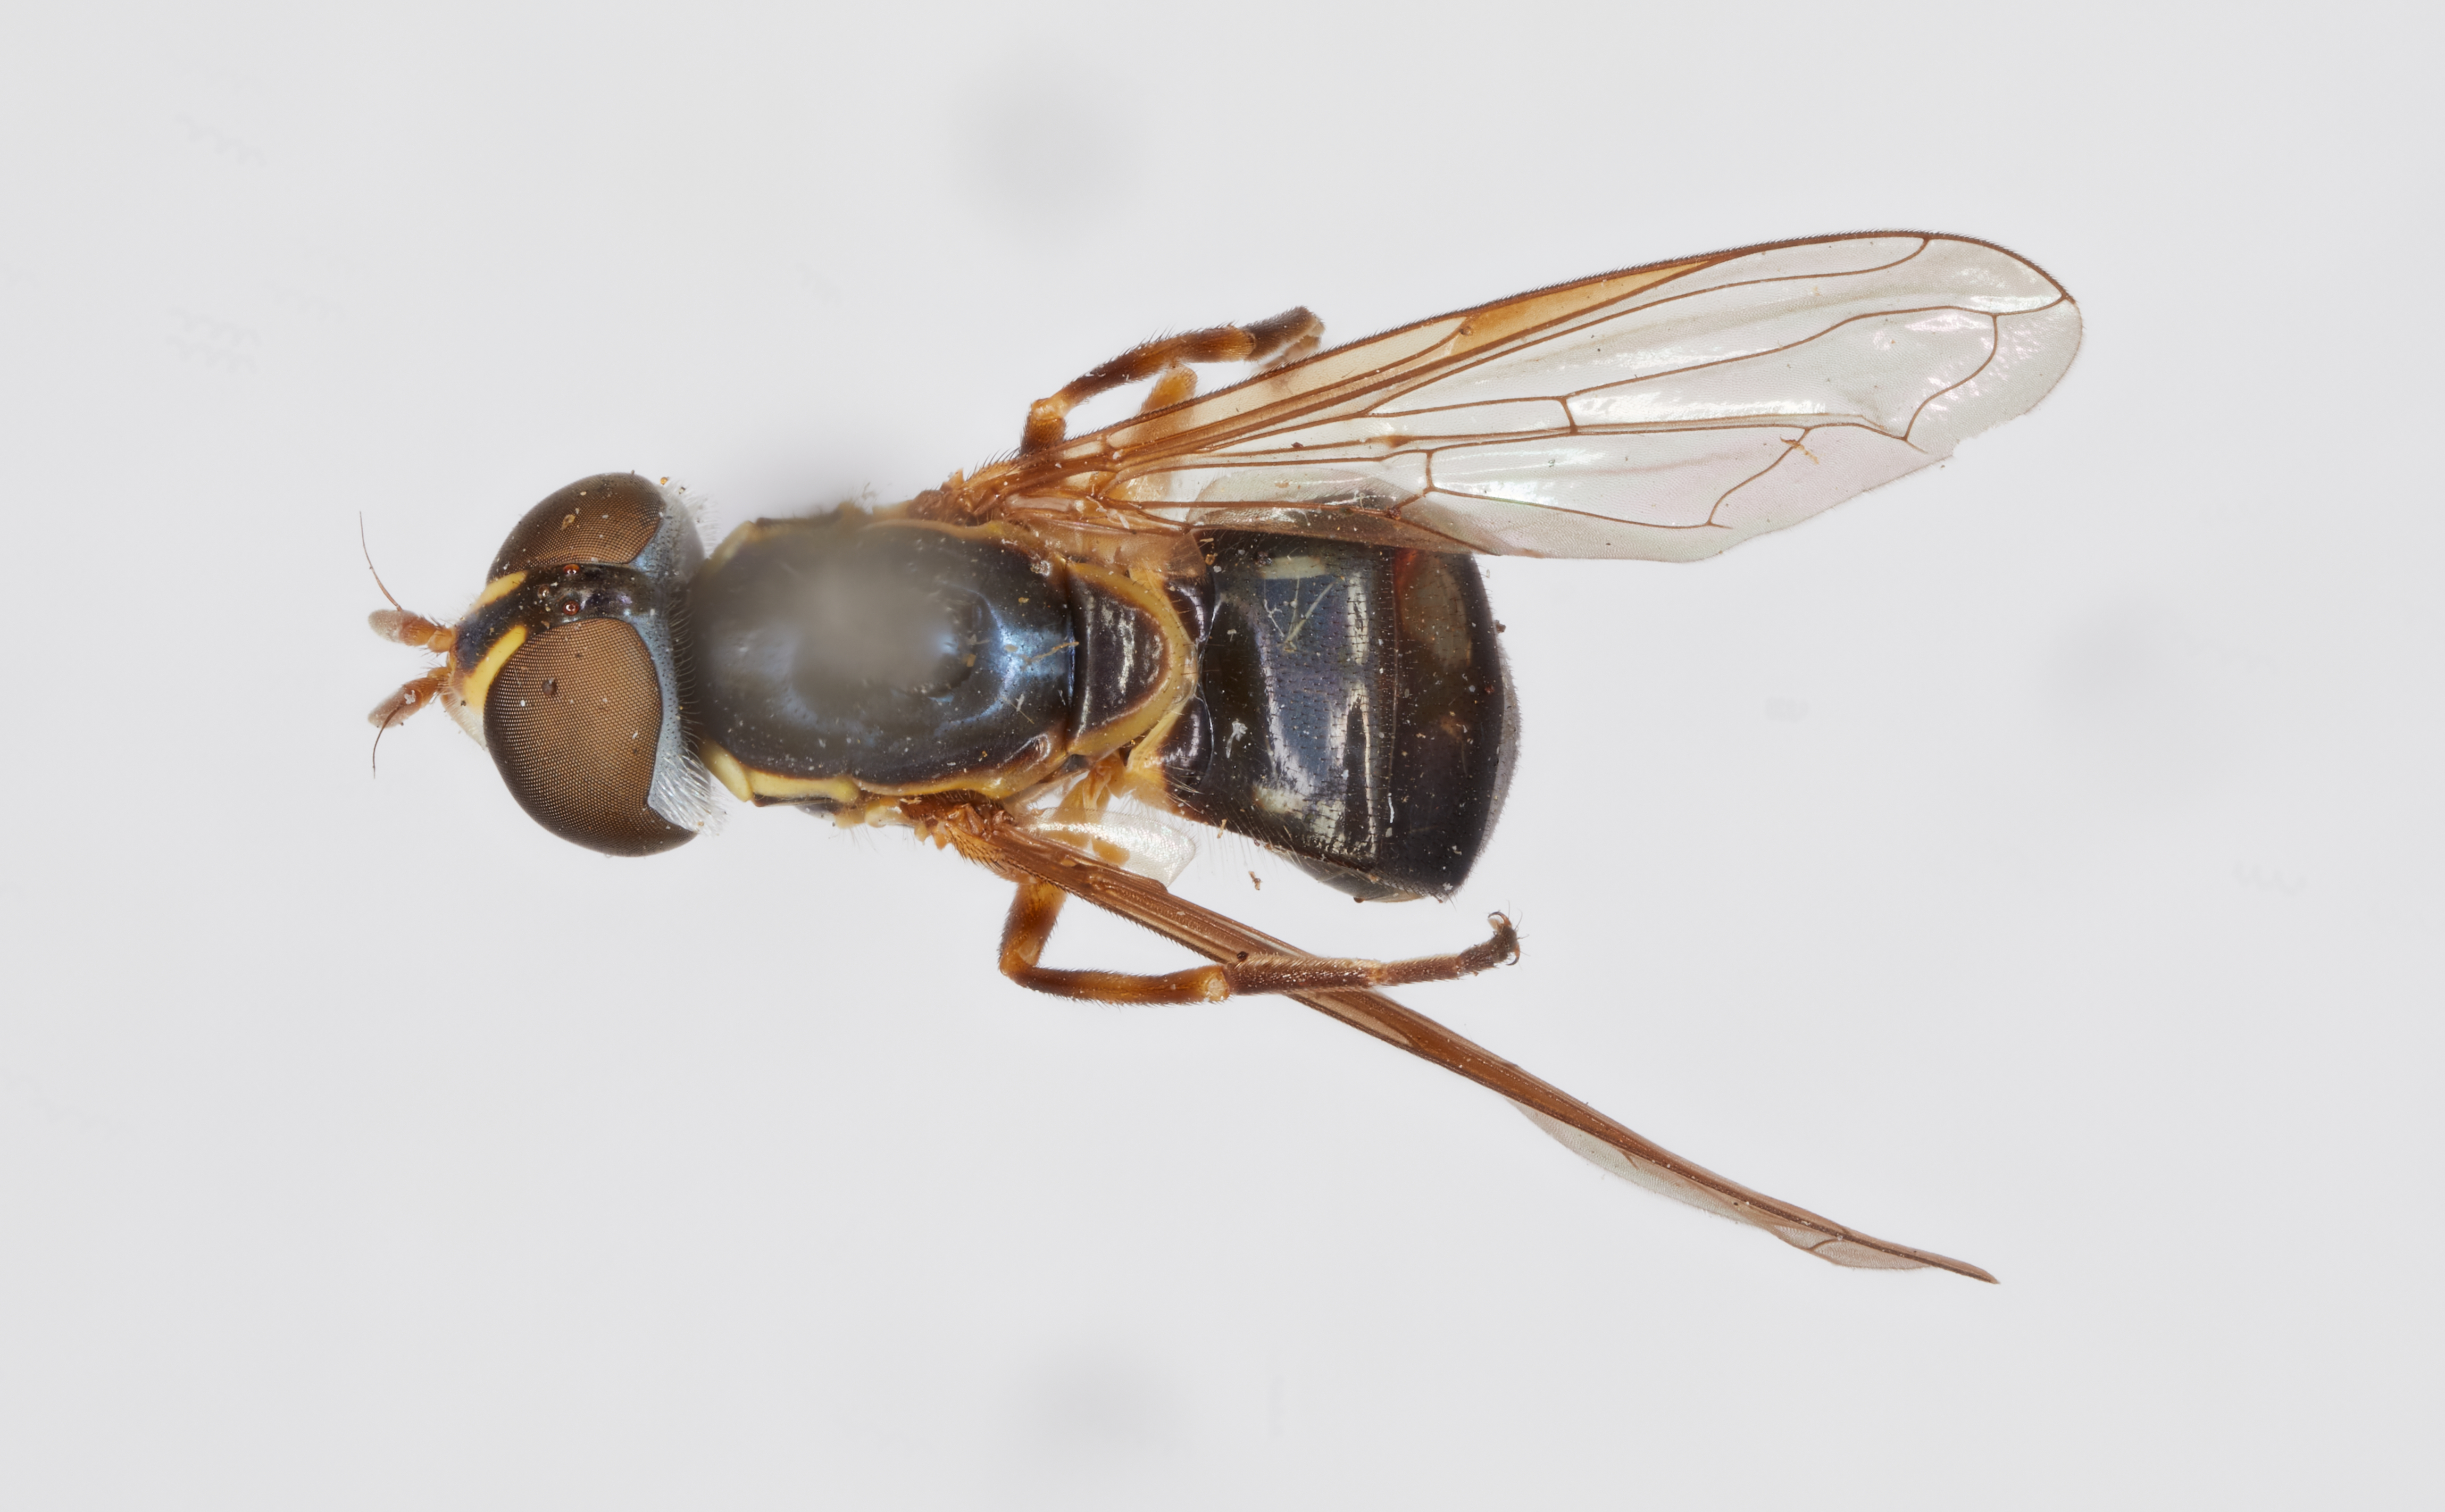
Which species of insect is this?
Mesogramma guttifera
